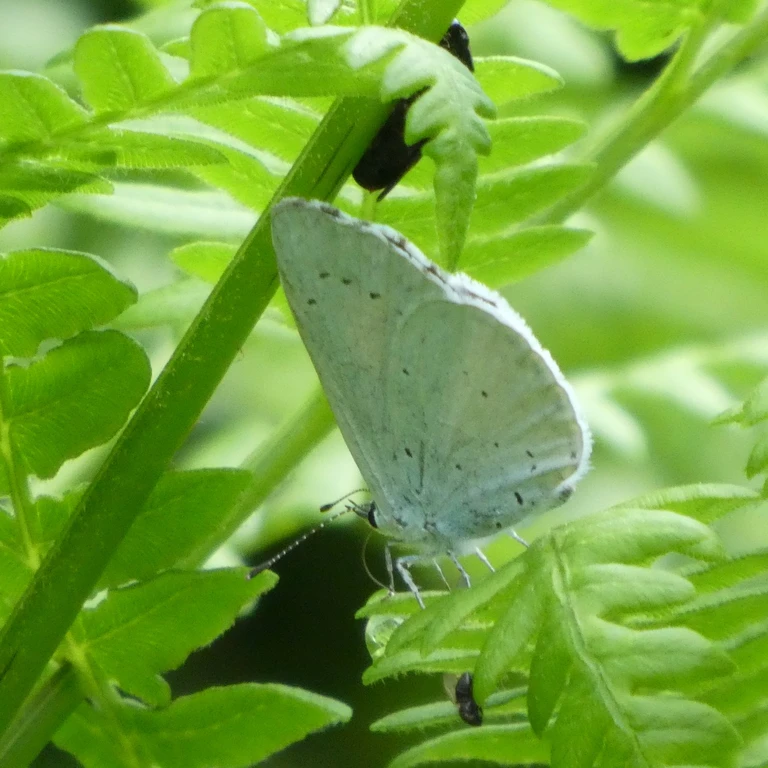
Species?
Celastrina argiolus
